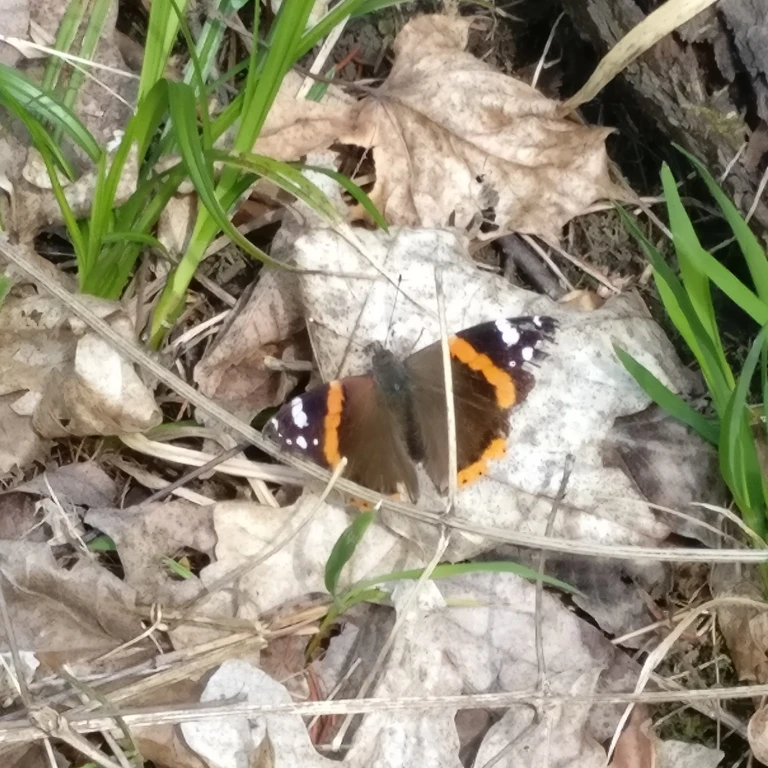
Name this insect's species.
Vanessa atalanta
